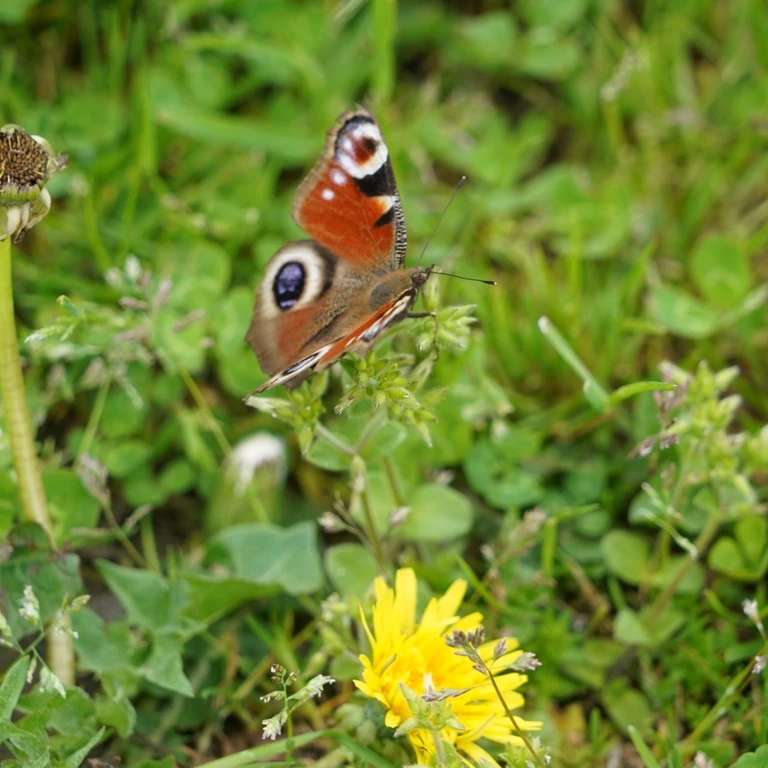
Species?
Aglais io
